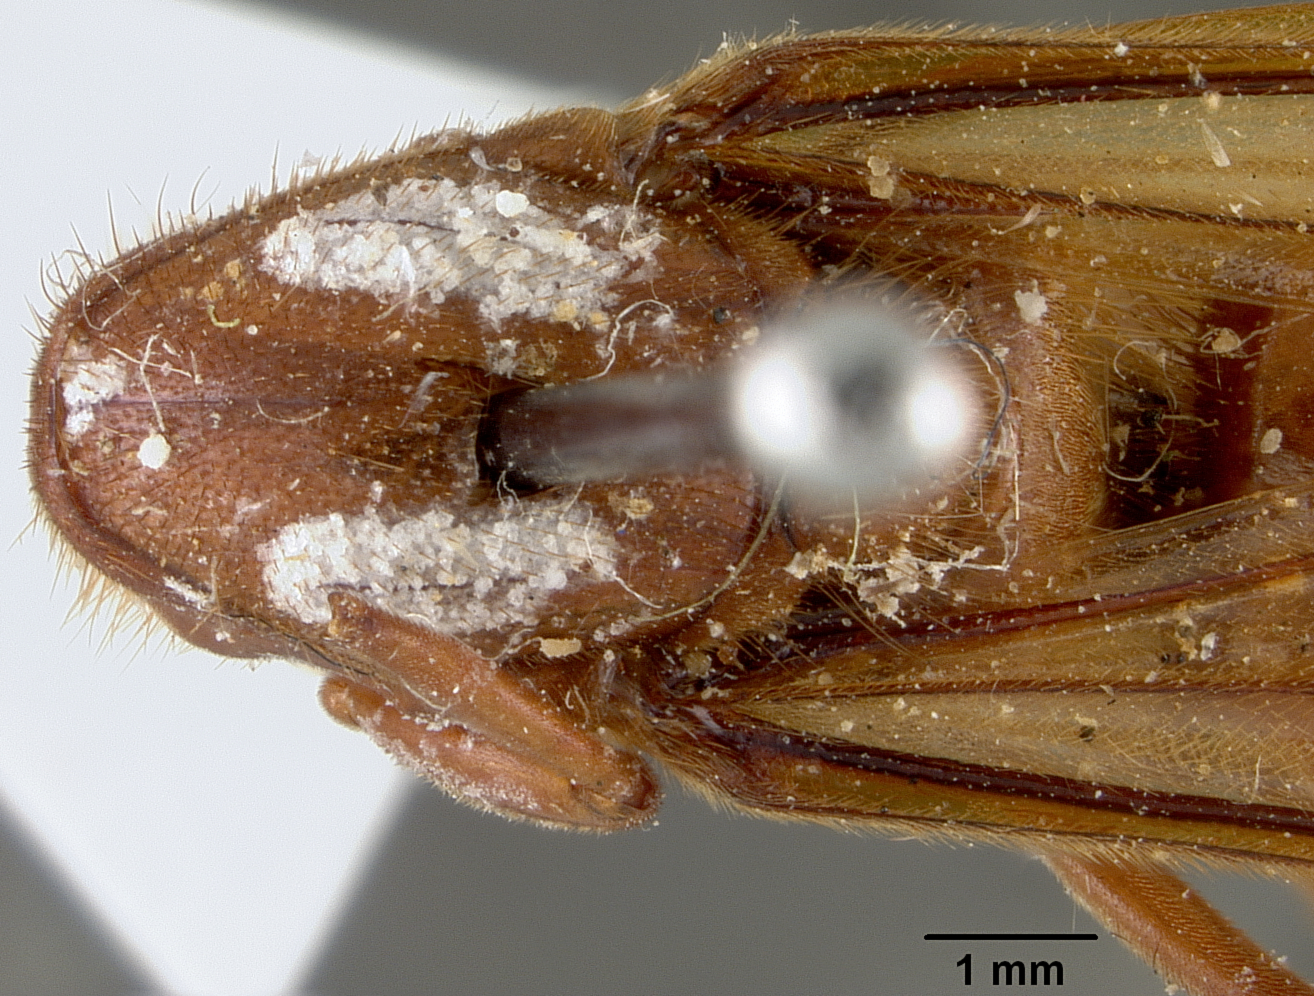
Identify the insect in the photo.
Eciton truncatidens
